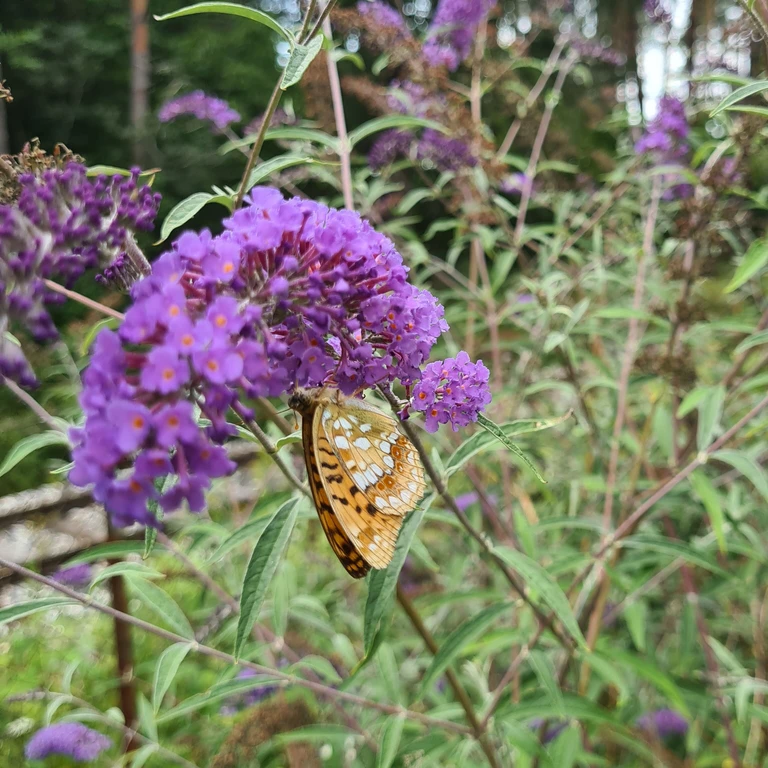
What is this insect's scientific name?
Fabriciana adippe
